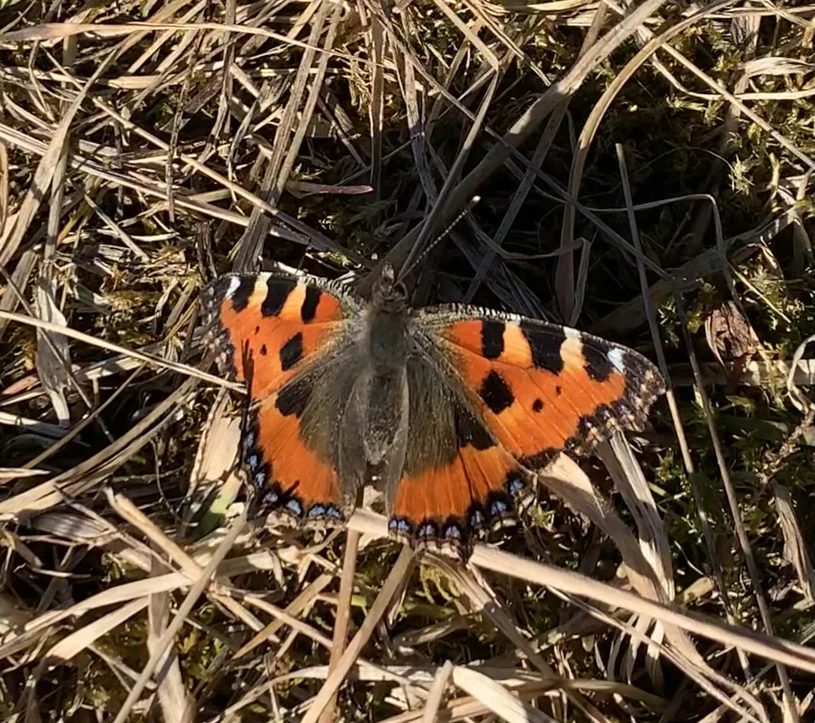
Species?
Aglais urticae
